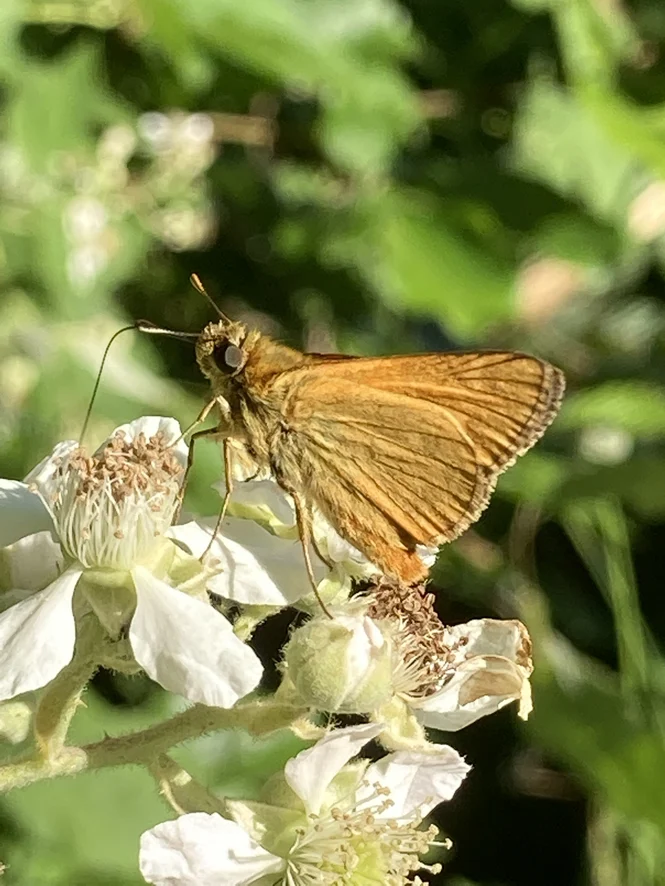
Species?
Ochlodes sylvanus (also Ochlodes venata)
